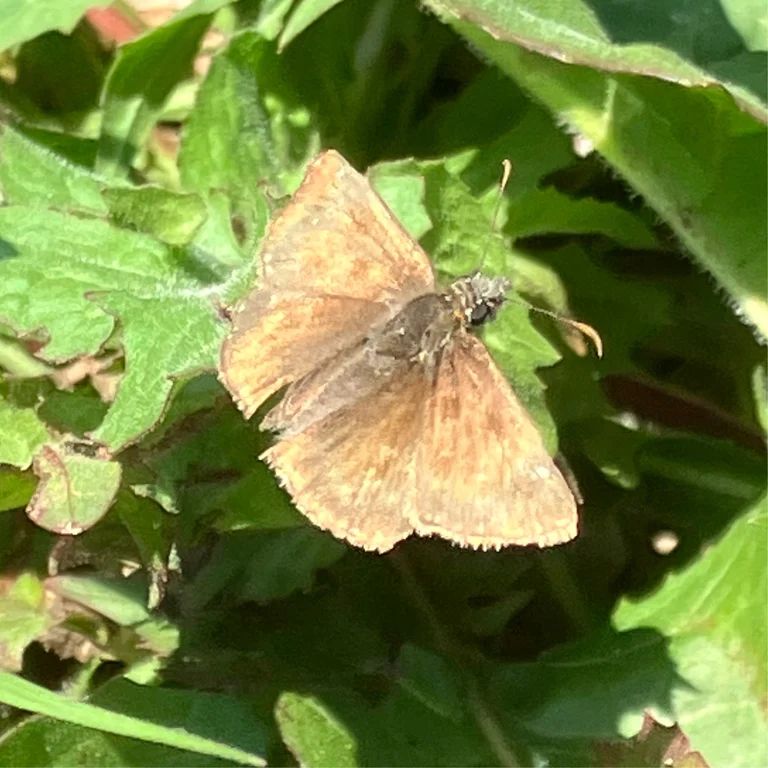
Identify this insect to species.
Erynnis tages
